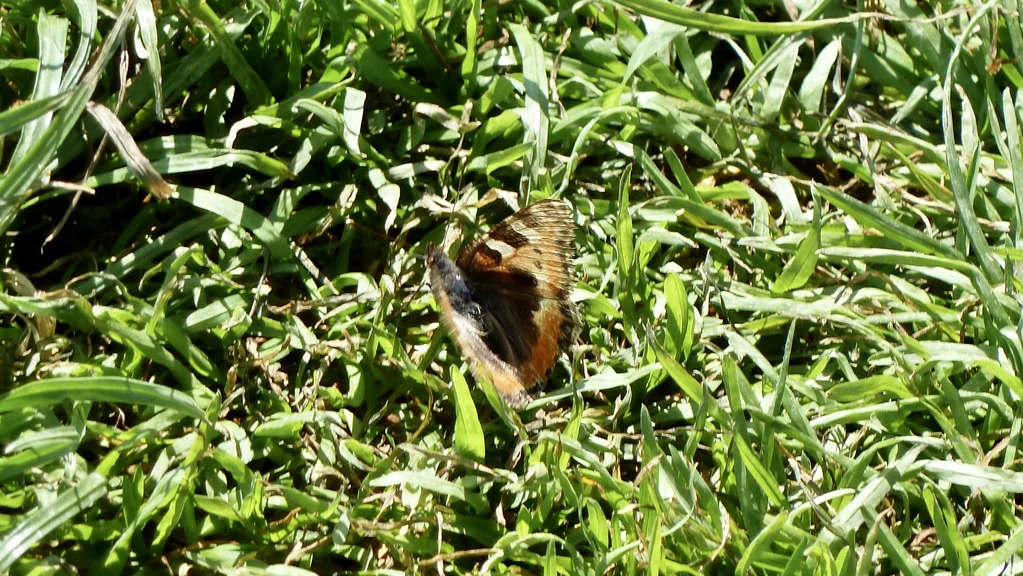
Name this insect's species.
Aglais urticae
